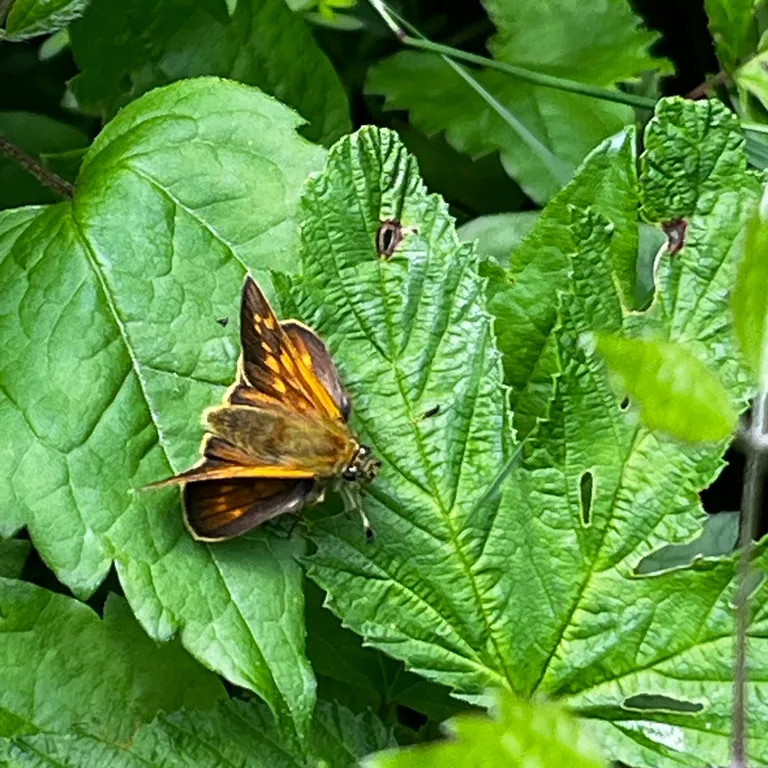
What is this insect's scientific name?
Ochlodes sylvanus (also Ochlodes venata)
